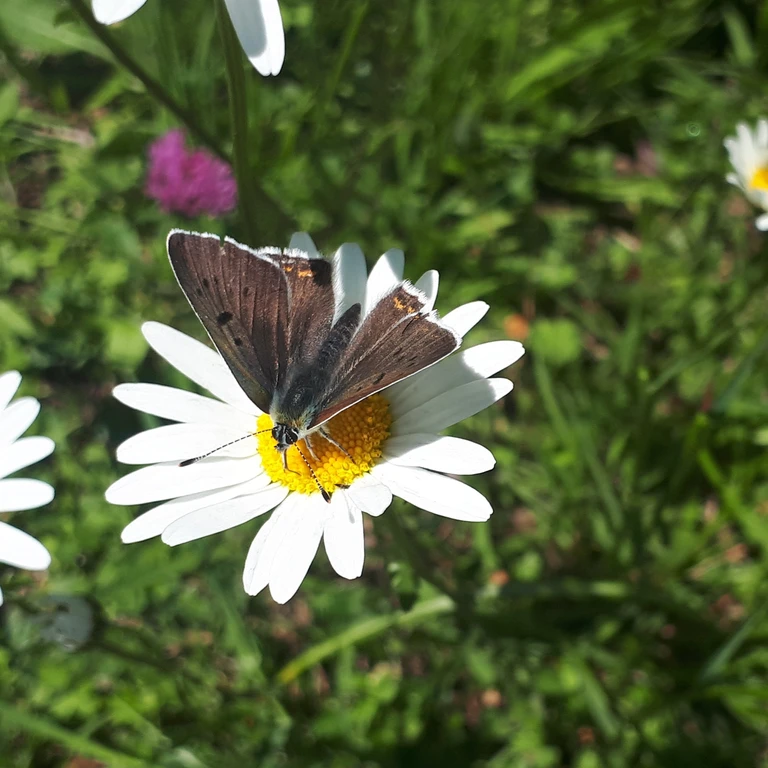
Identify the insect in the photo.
Lycaena tityrus (also Loweia tityrus)
